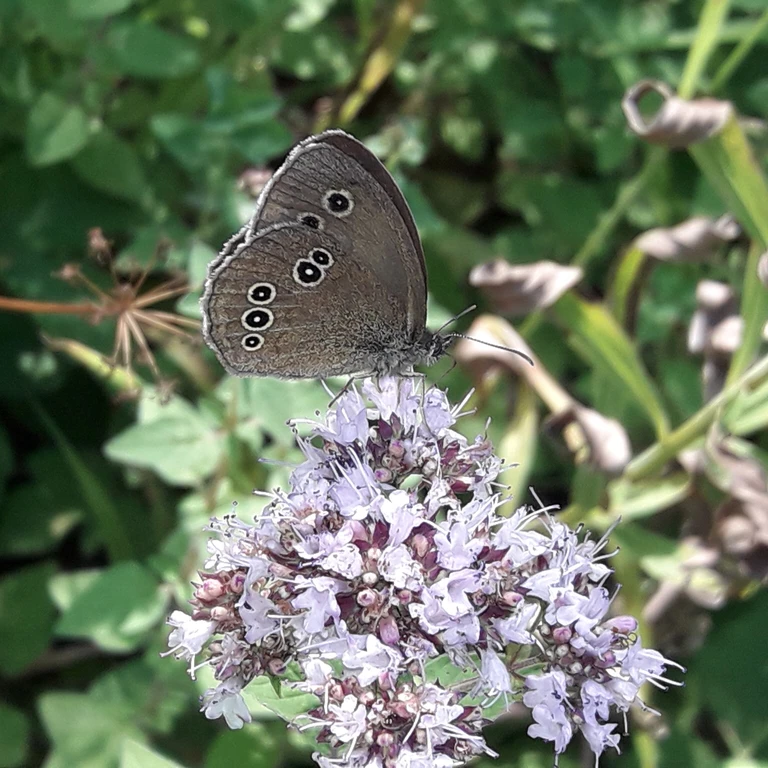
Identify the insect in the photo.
Aphantopus hyperantus
